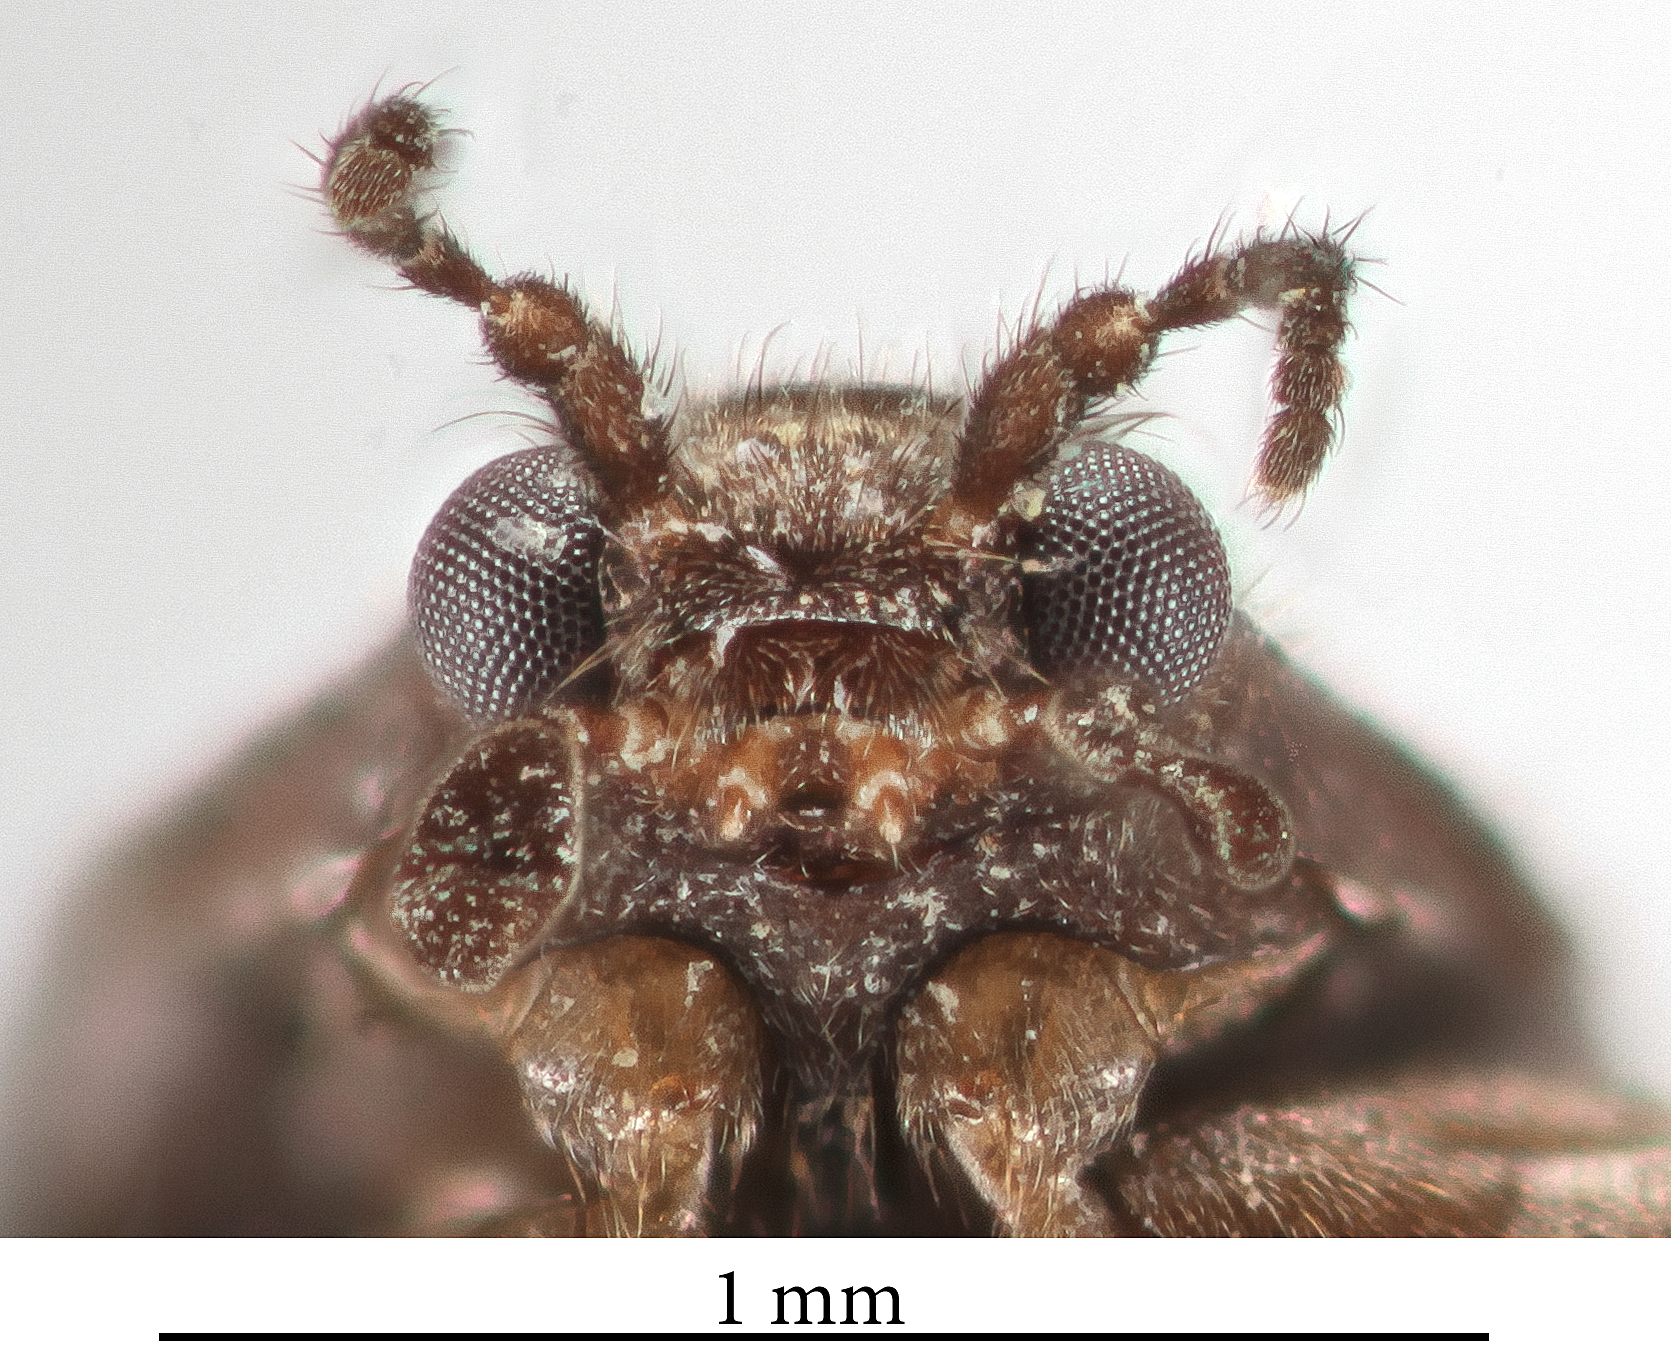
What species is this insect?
Psephenops smithi
